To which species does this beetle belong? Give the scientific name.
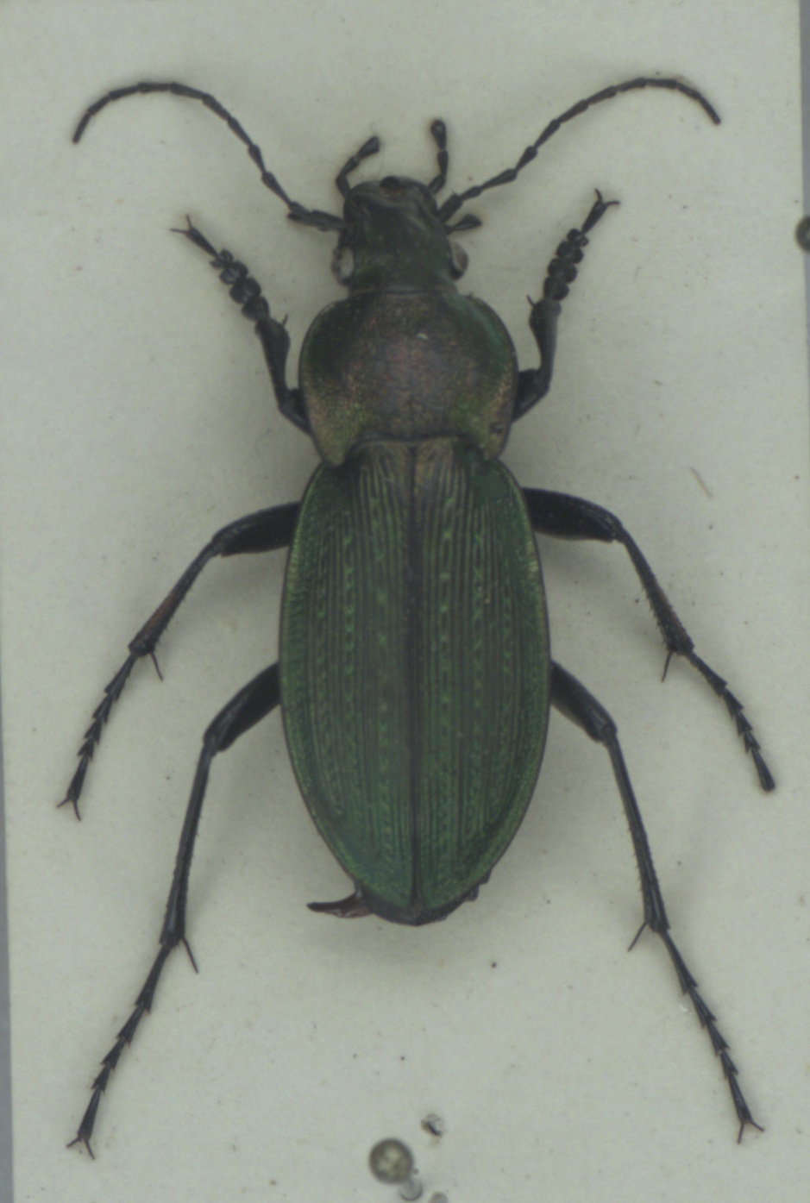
Carabus monilis
